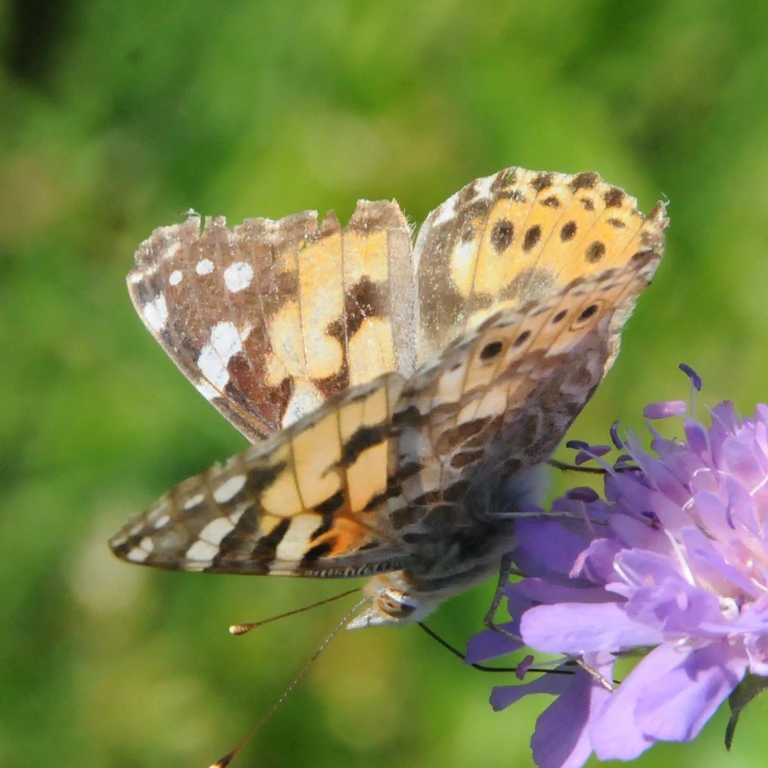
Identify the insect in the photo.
Vanessa cardui
